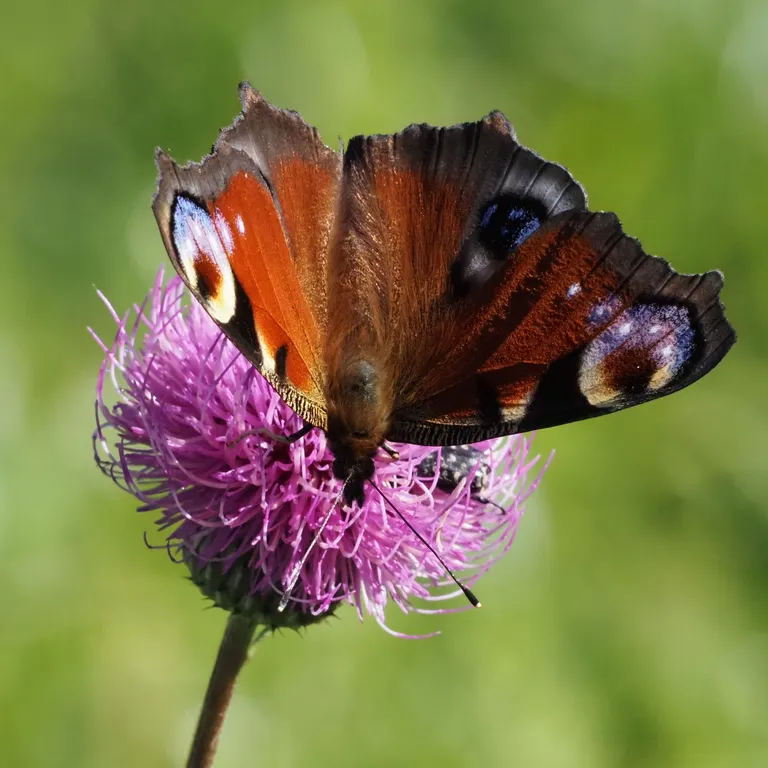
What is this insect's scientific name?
Aglais io
